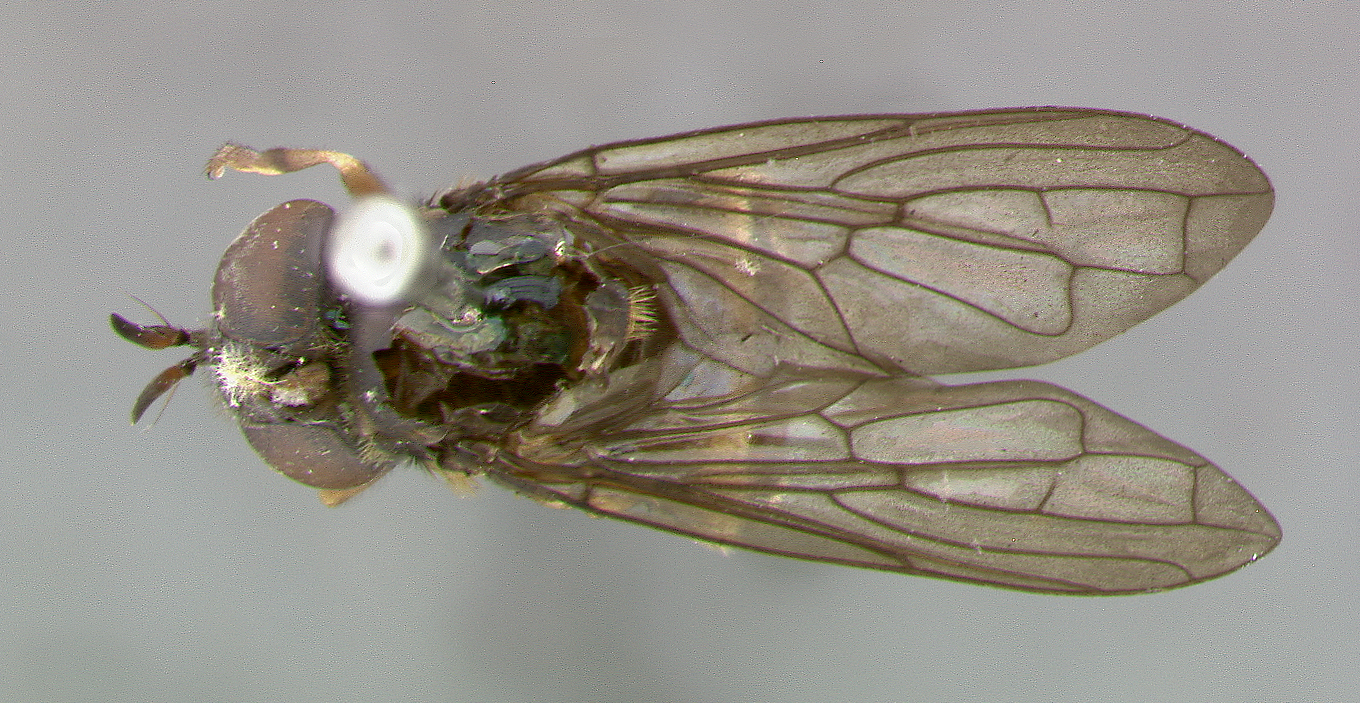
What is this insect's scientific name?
Microdon varicornis
